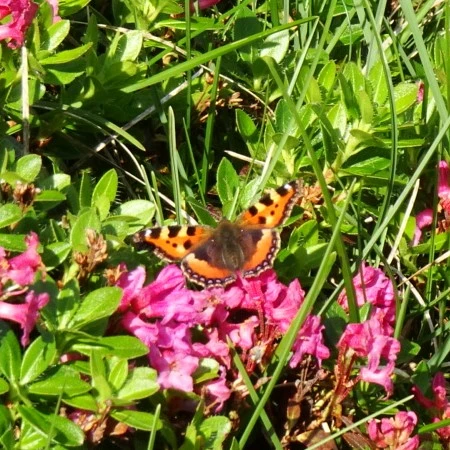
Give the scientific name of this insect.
Aglais urticae
